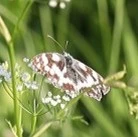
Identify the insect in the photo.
Melanargia galathea
